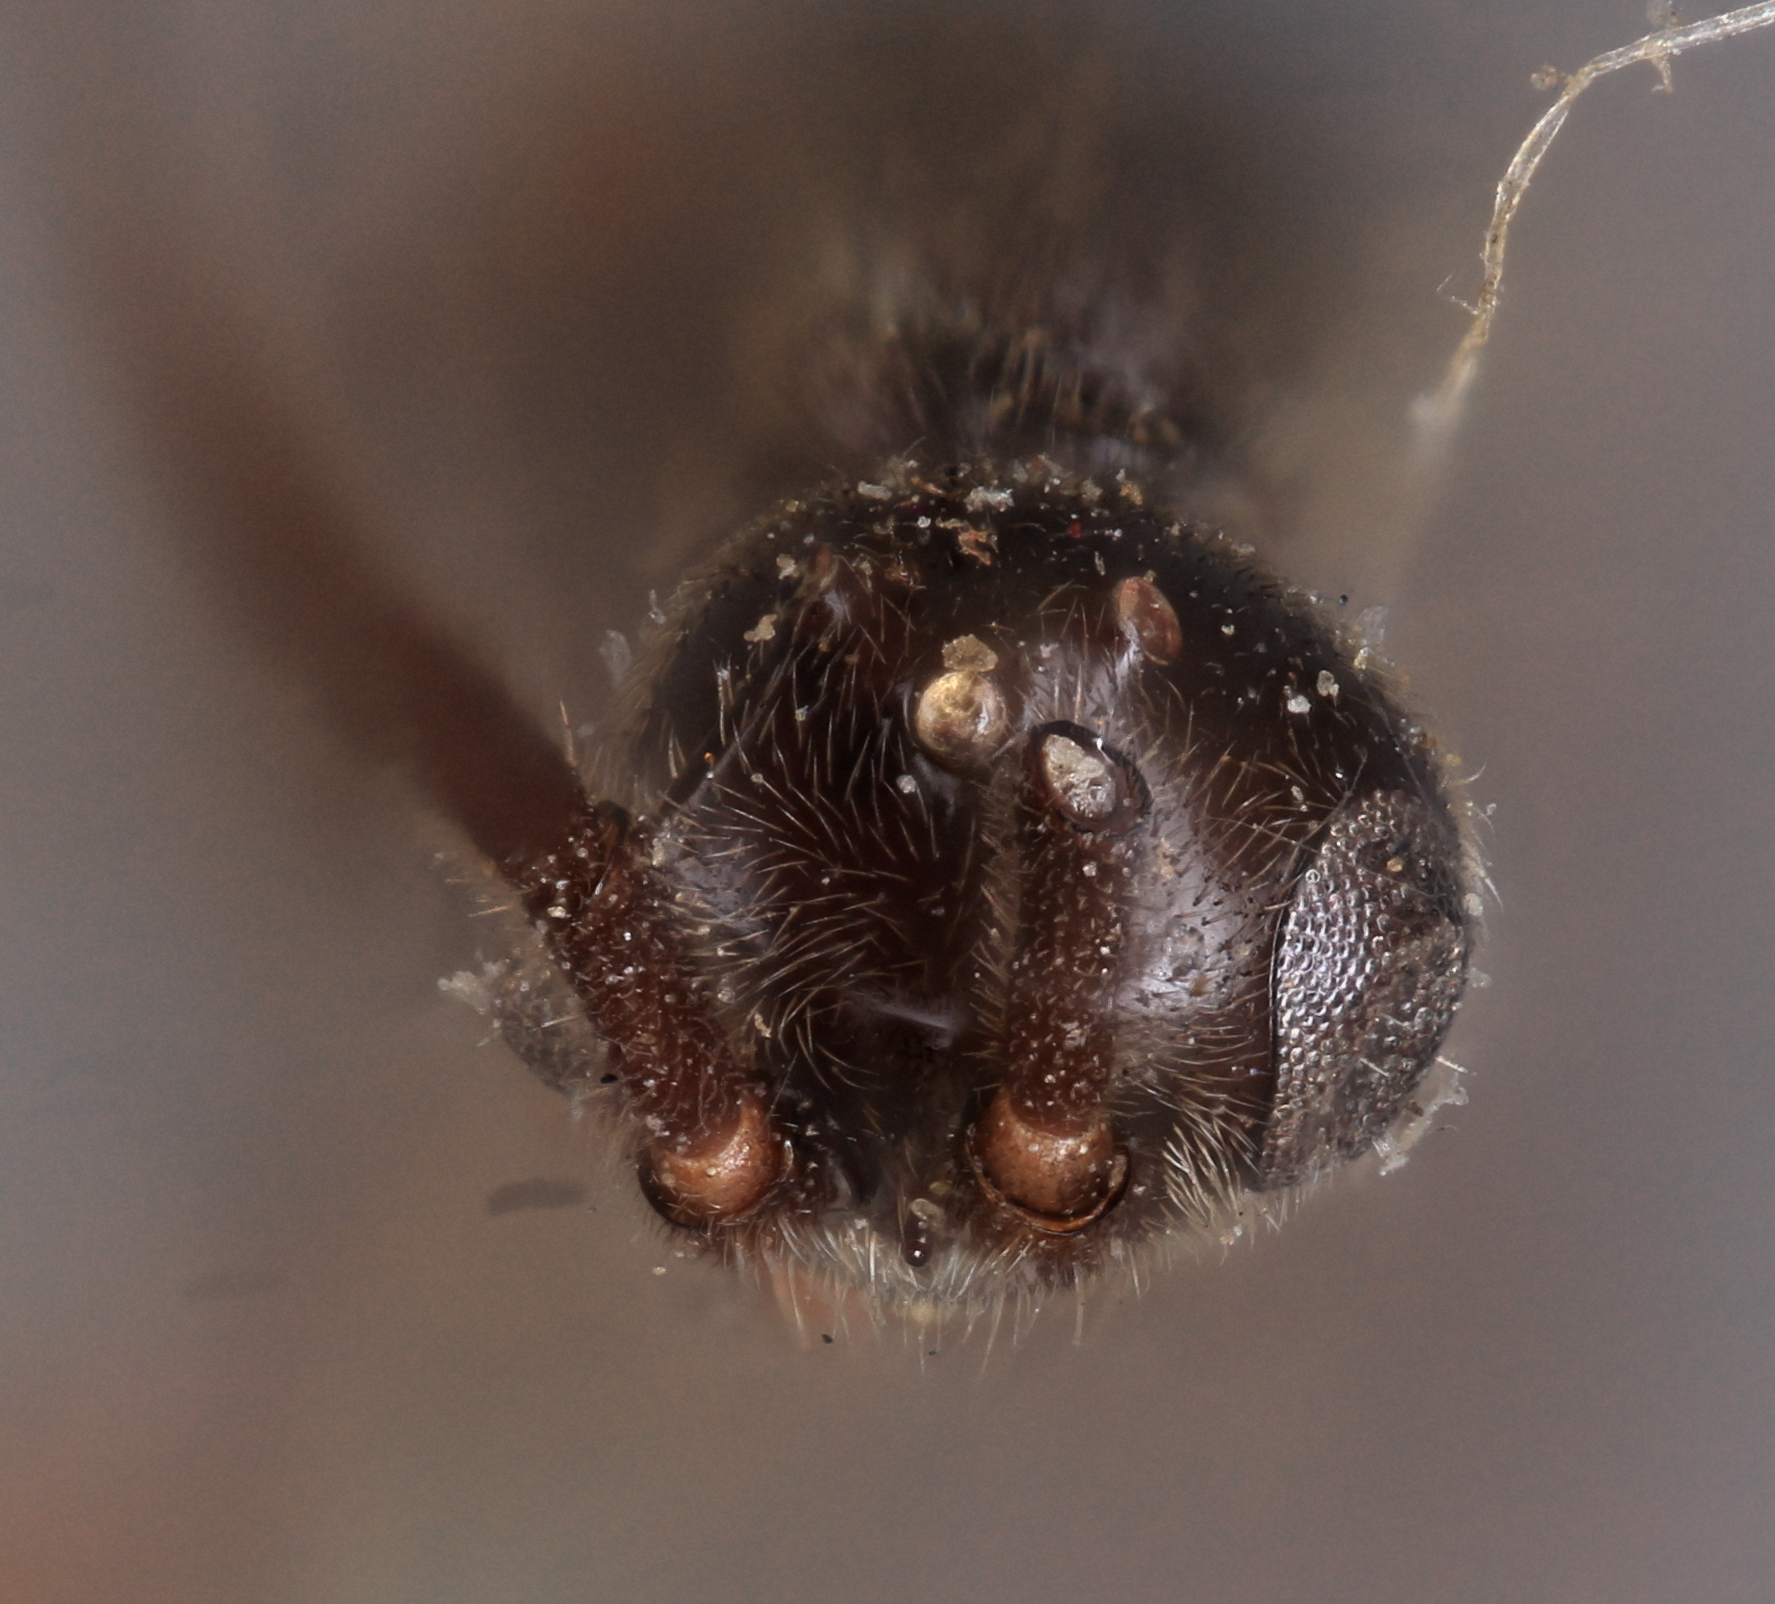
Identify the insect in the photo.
Proctotrypes nigripes
